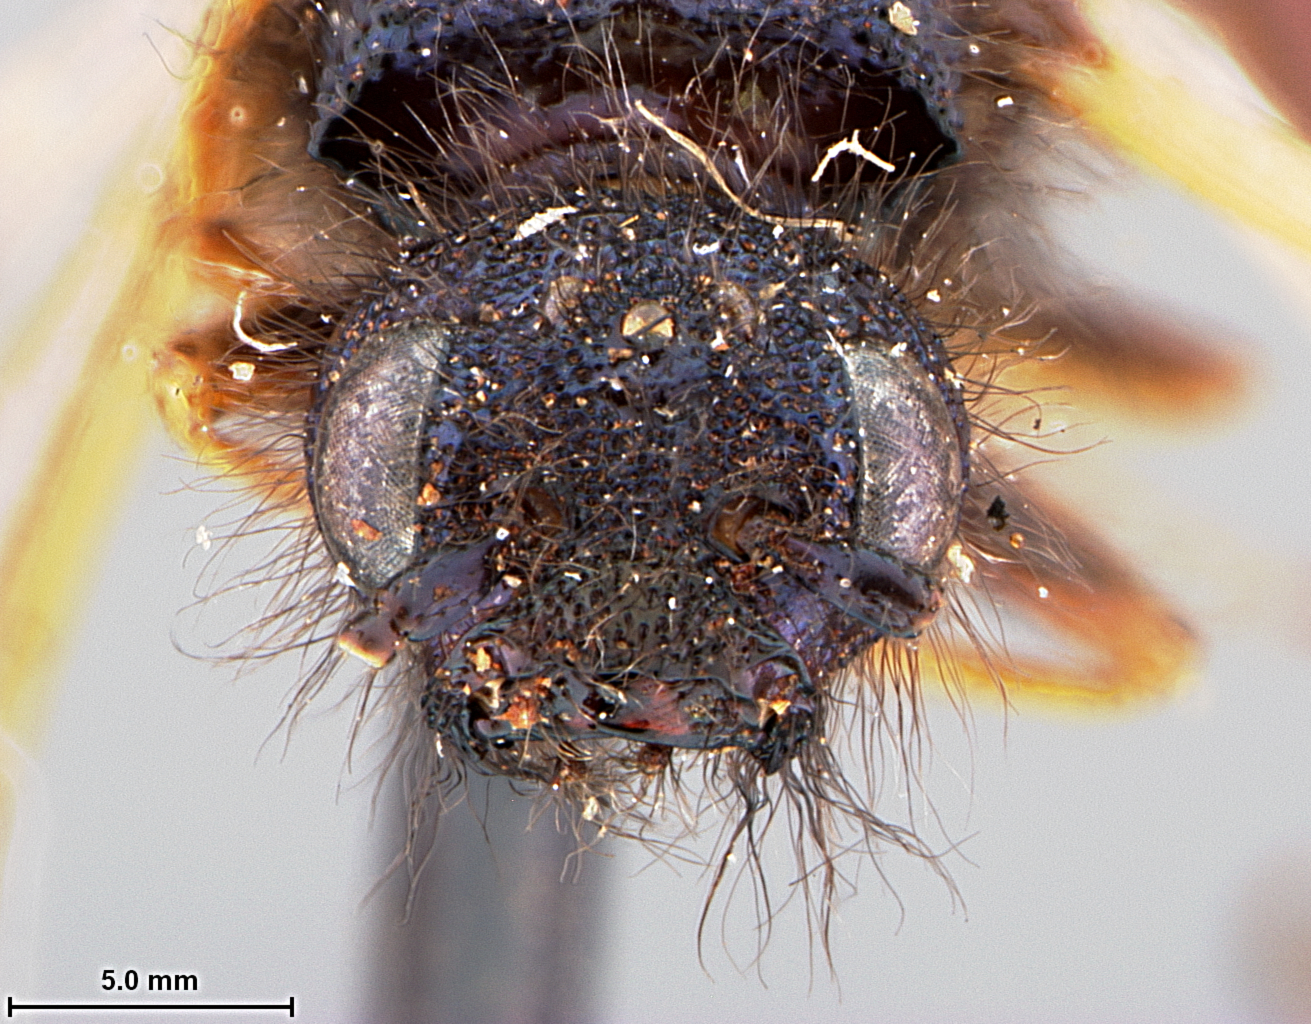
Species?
Paururus pinicola
